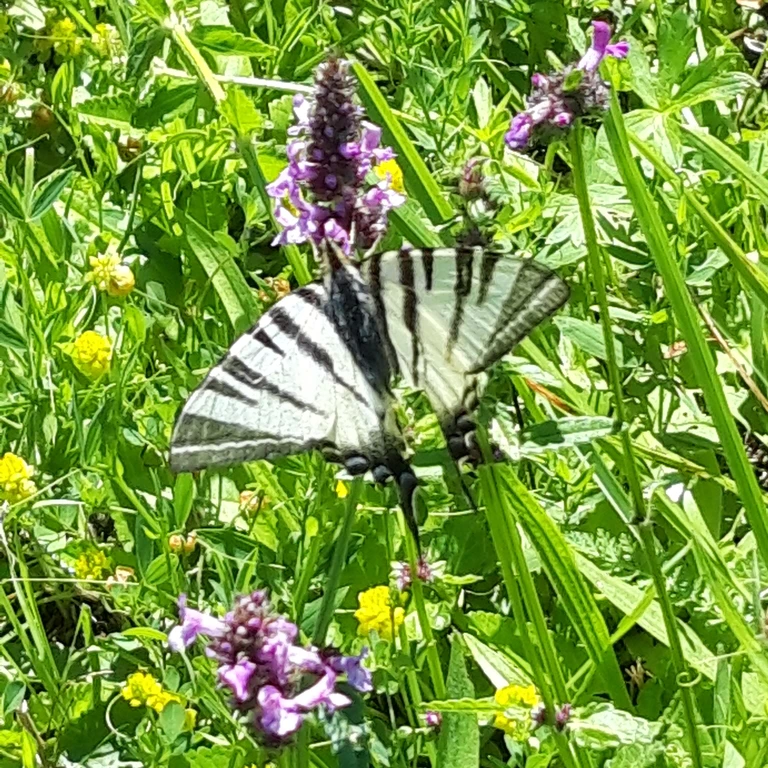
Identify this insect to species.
Iphiclides podalirius
